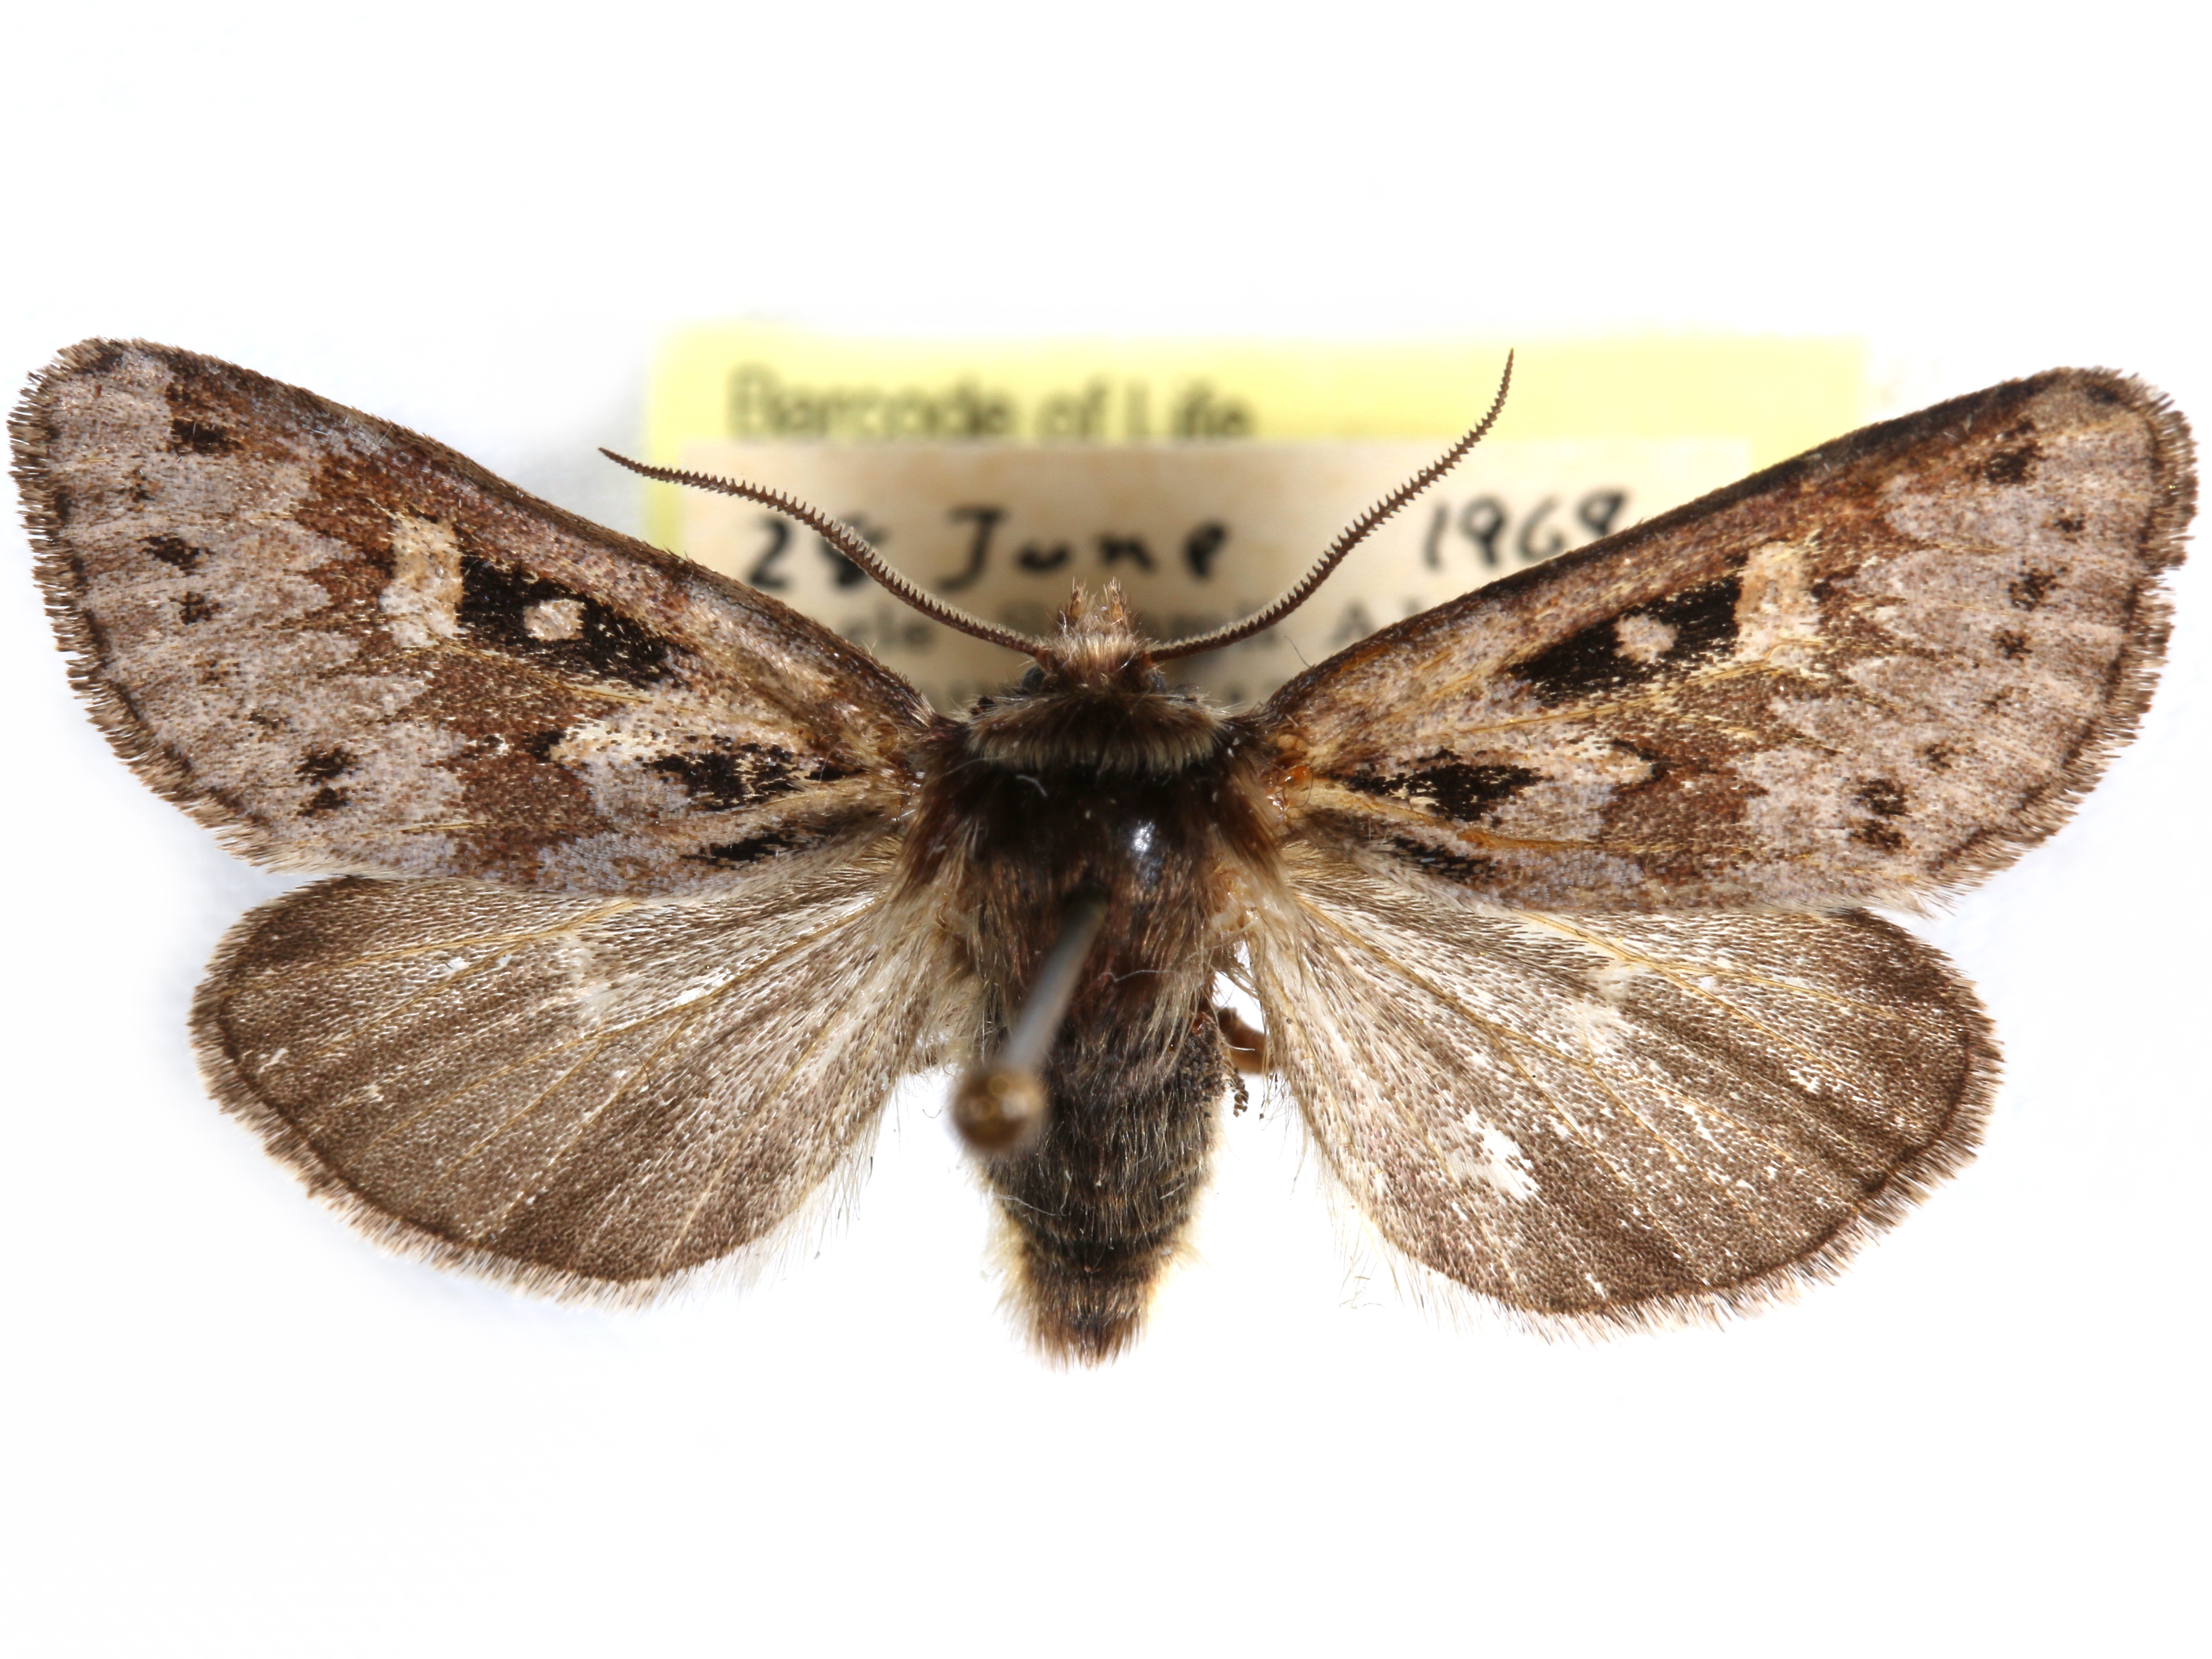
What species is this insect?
Xestia aequaeva
